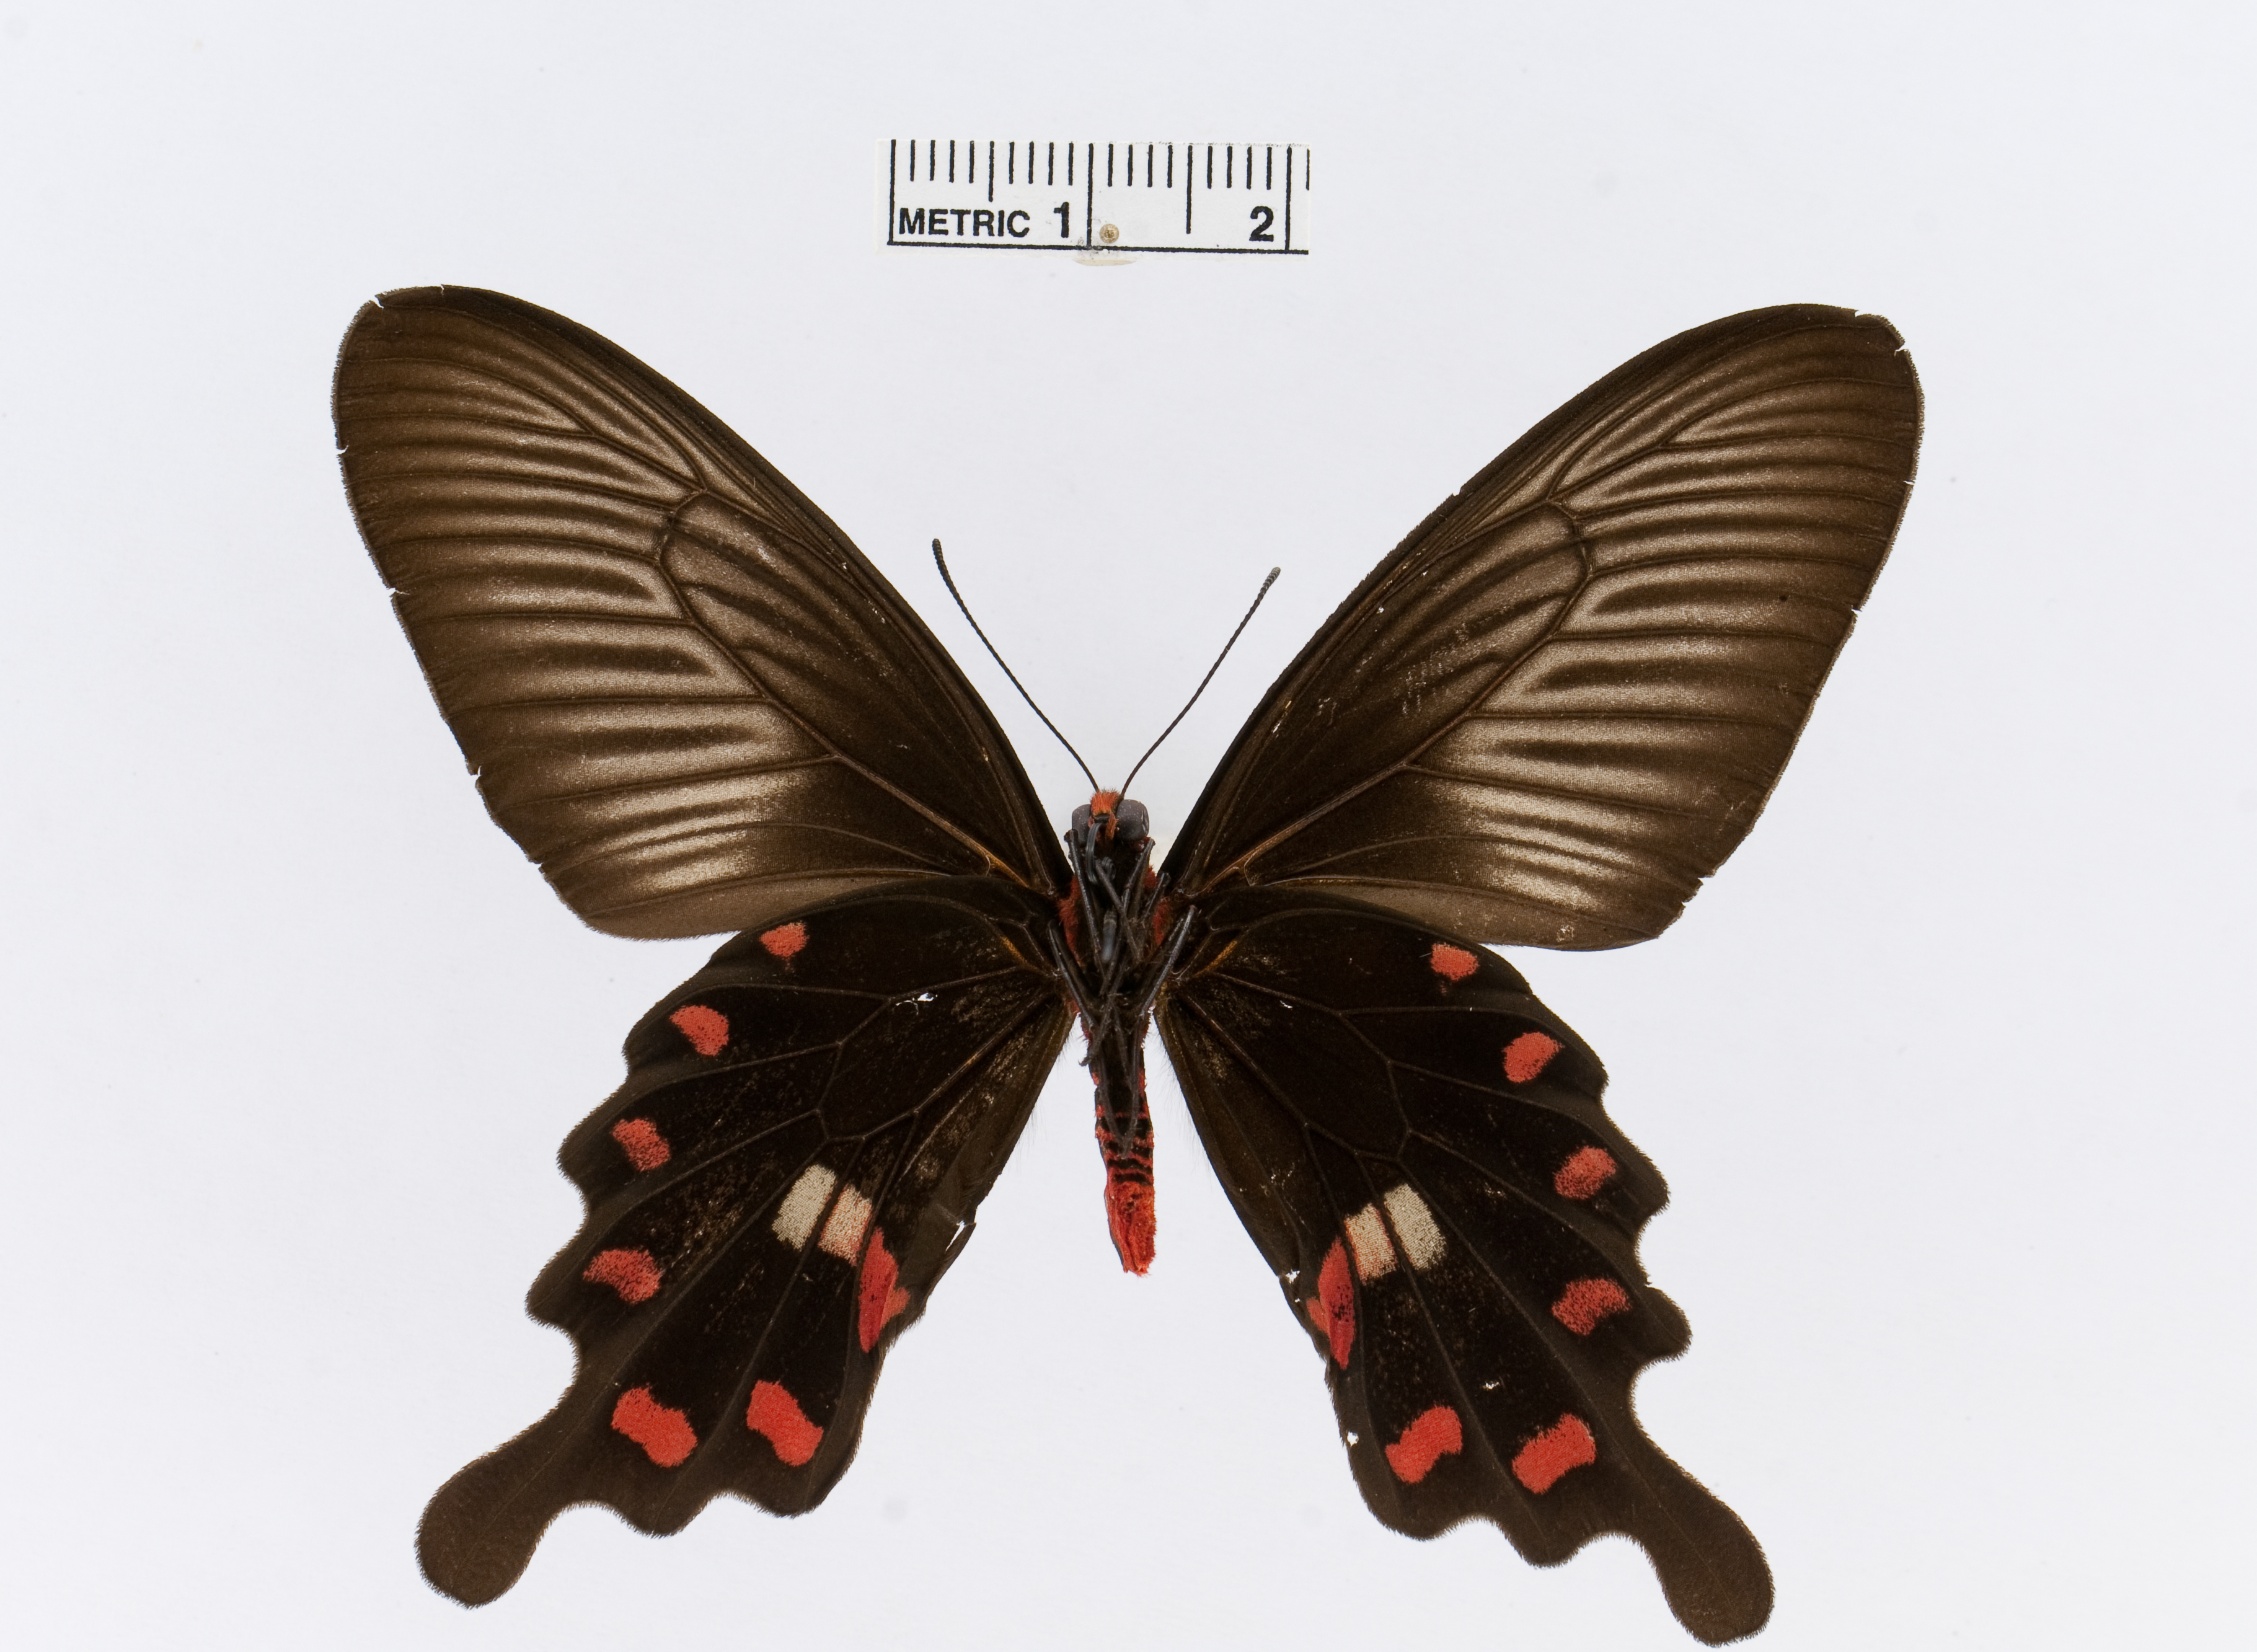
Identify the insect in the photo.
Pachliopta kotzebuea
